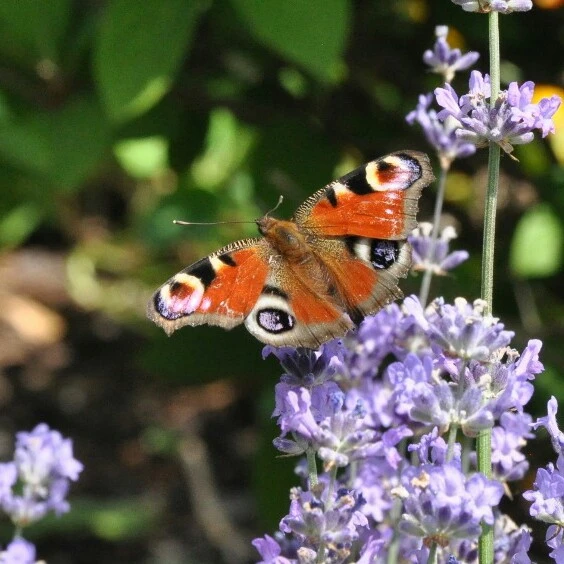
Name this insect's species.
Aglais io
